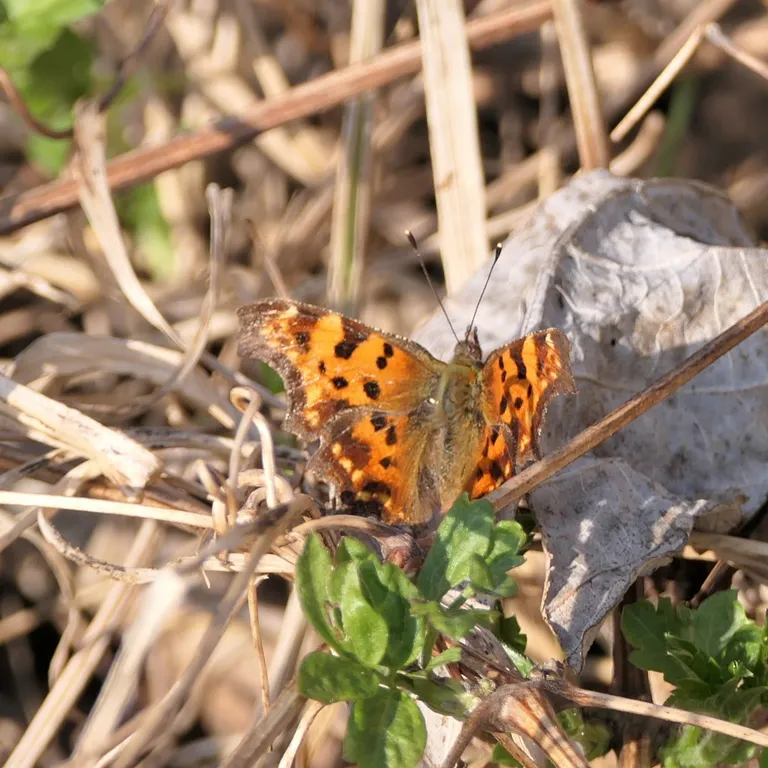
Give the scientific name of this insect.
Polygonia c-album
